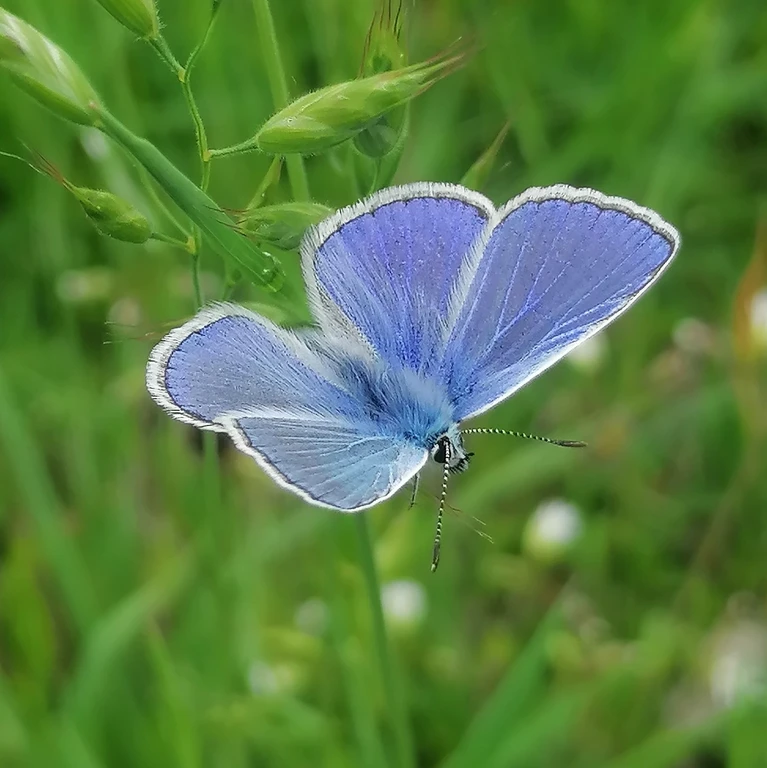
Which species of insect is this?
Polyommatus icarus
